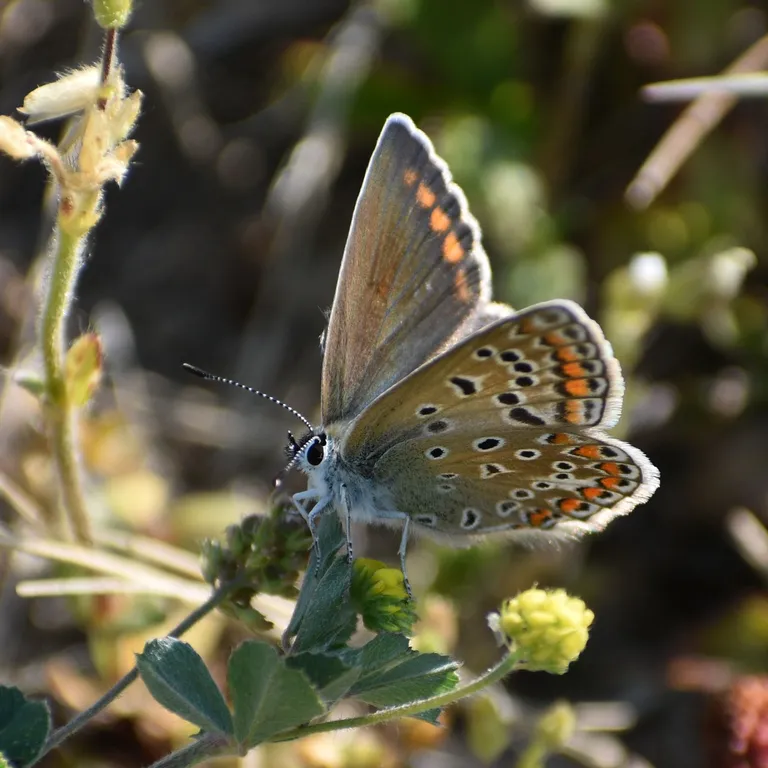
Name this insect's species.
Polyommatus icarus
